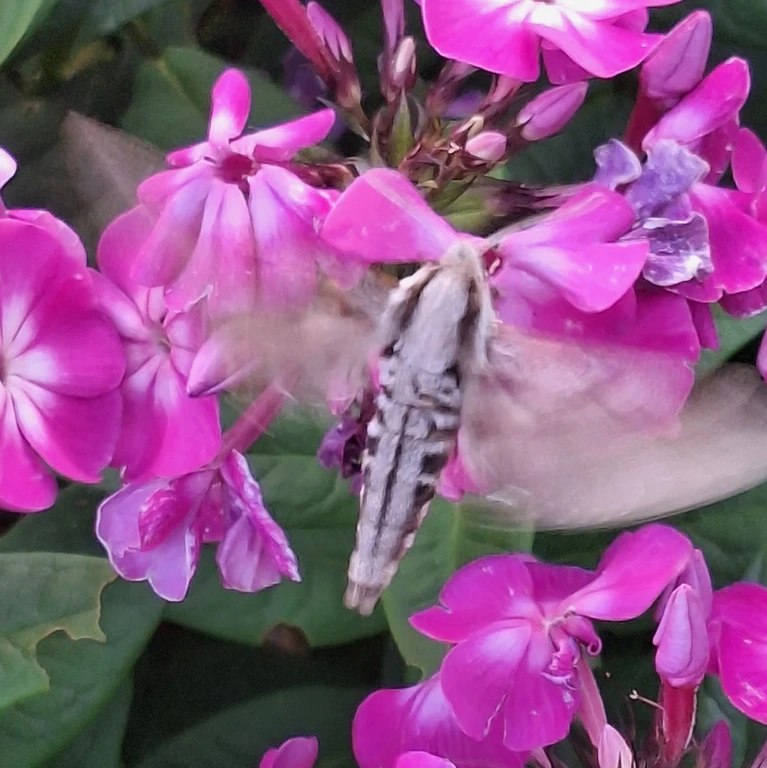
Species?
Sphinx pinastri
